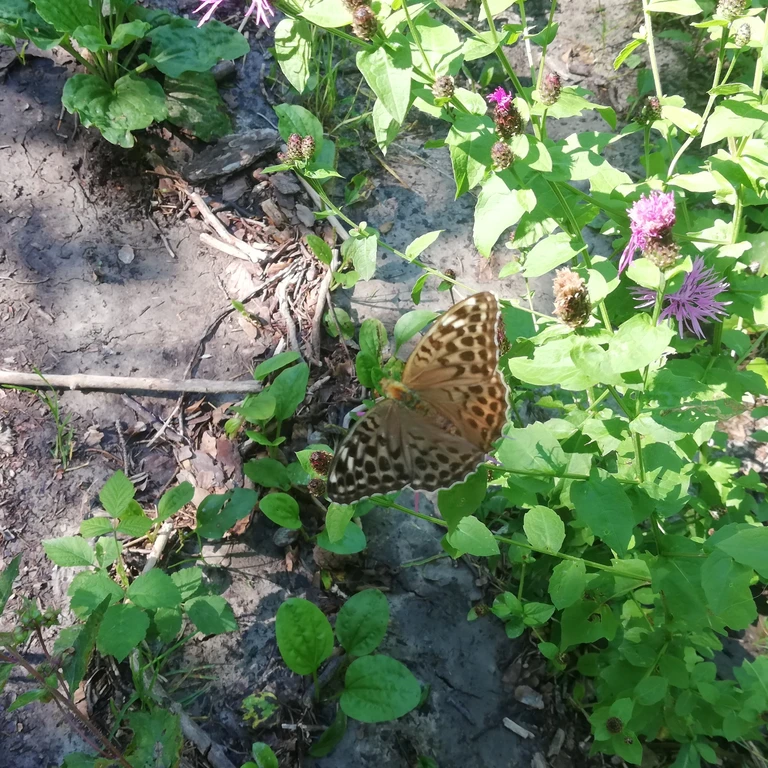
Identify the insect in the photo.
Argynnis paphia
